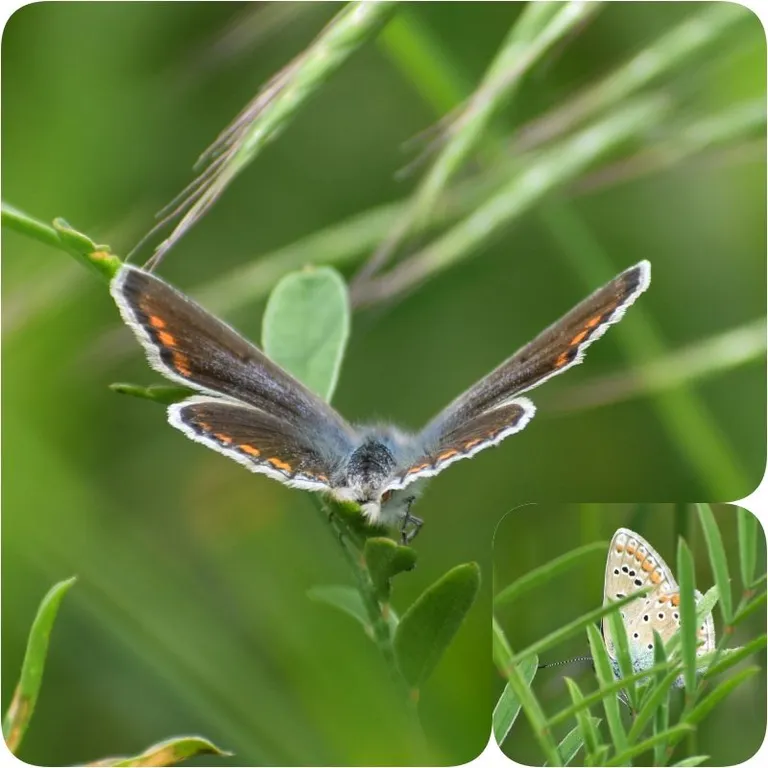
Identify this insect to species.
Polyommatus icarus
